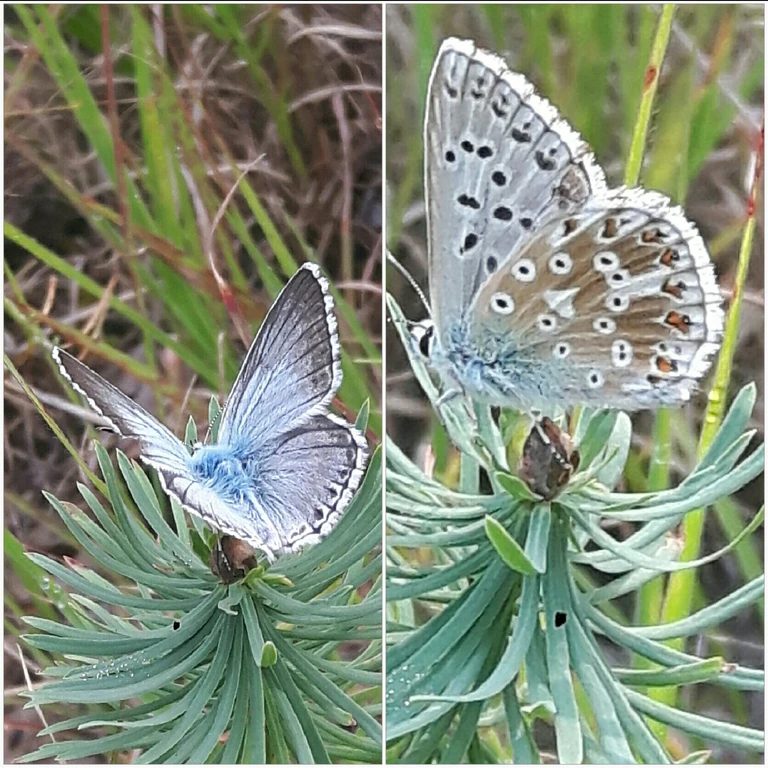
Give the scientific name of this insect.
Lysandra coridon
